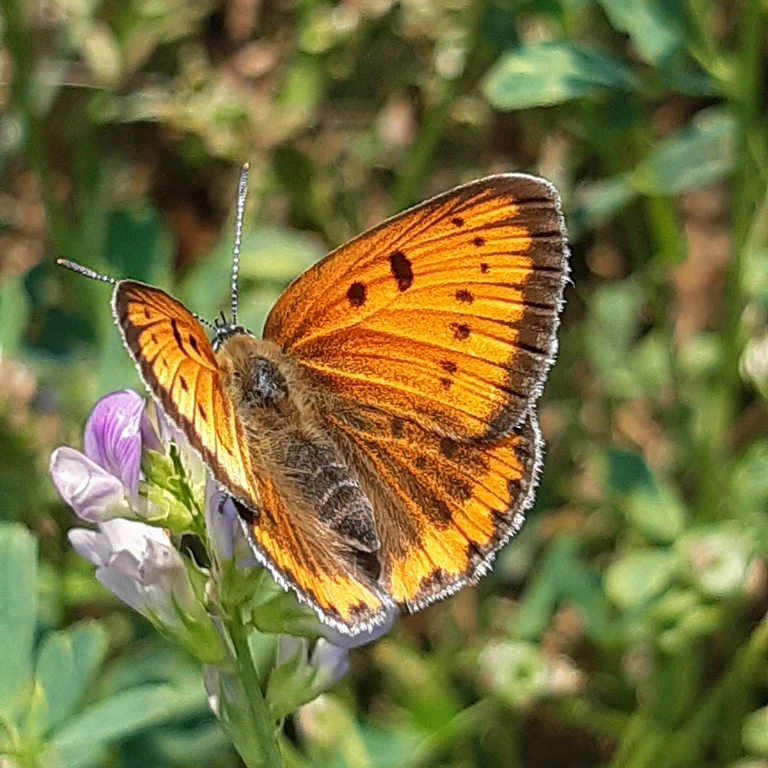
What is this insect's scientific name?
Lycaena dispar
